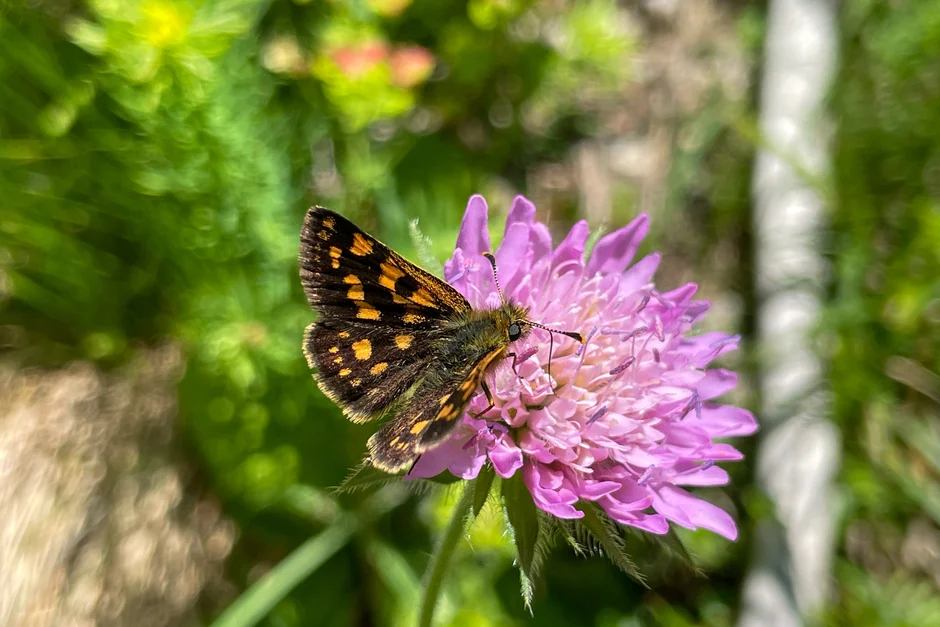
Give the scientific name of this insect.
Carterocephalus palaemon
